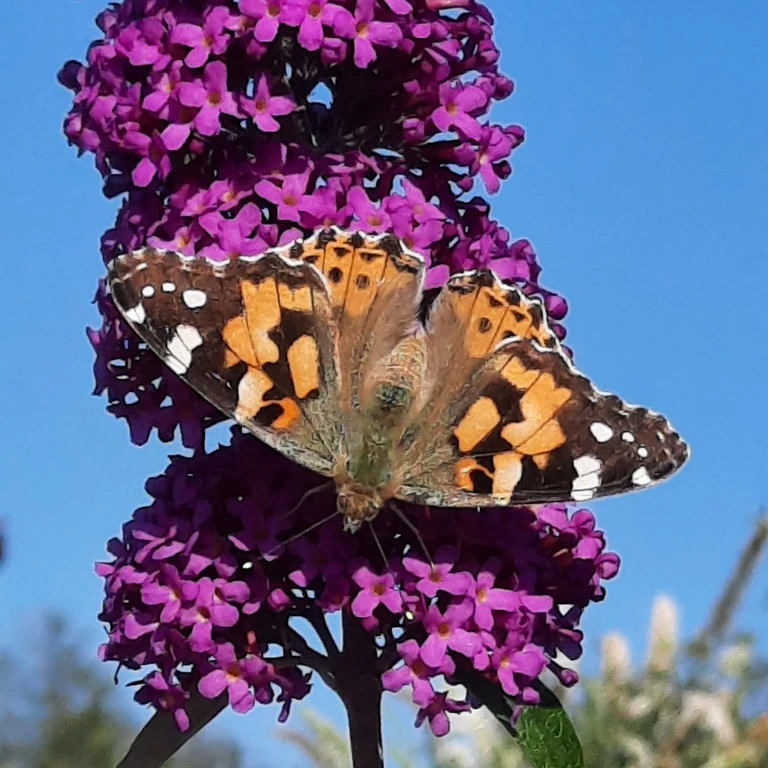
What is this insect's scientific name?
Vanessa cardui
